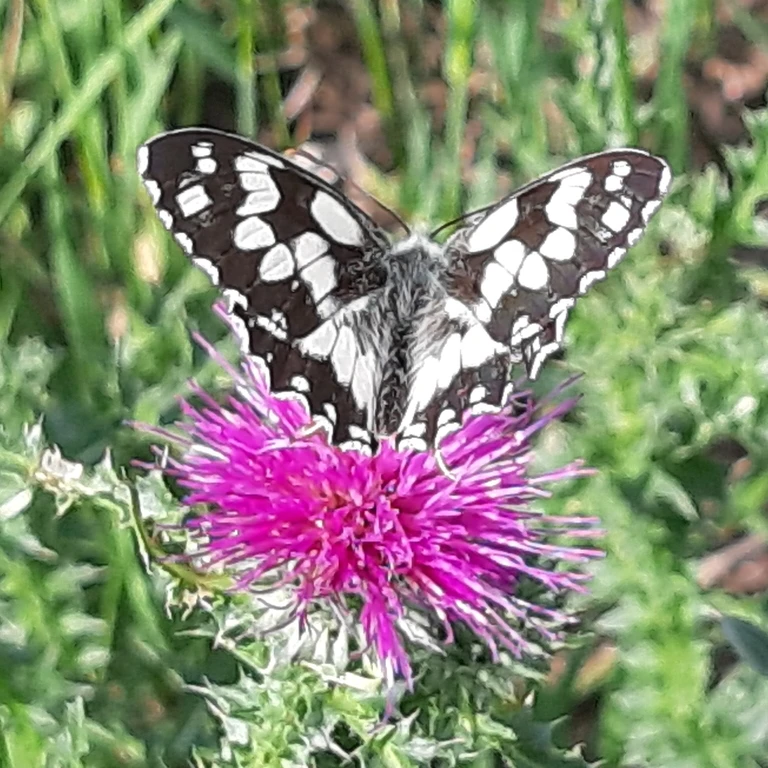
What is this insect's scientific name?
Melanargia galathea
